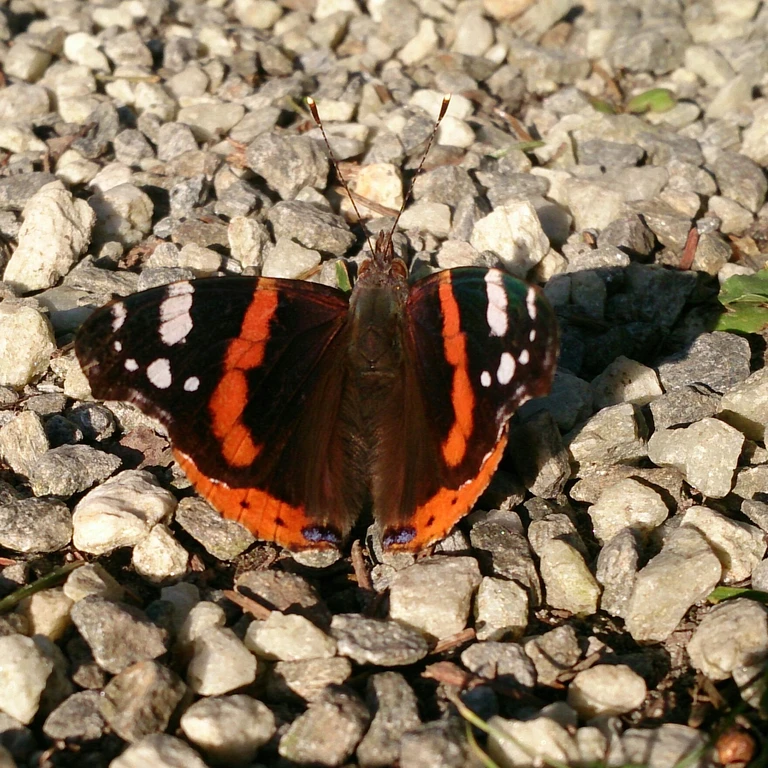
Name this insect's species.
Vanessa atalanta
